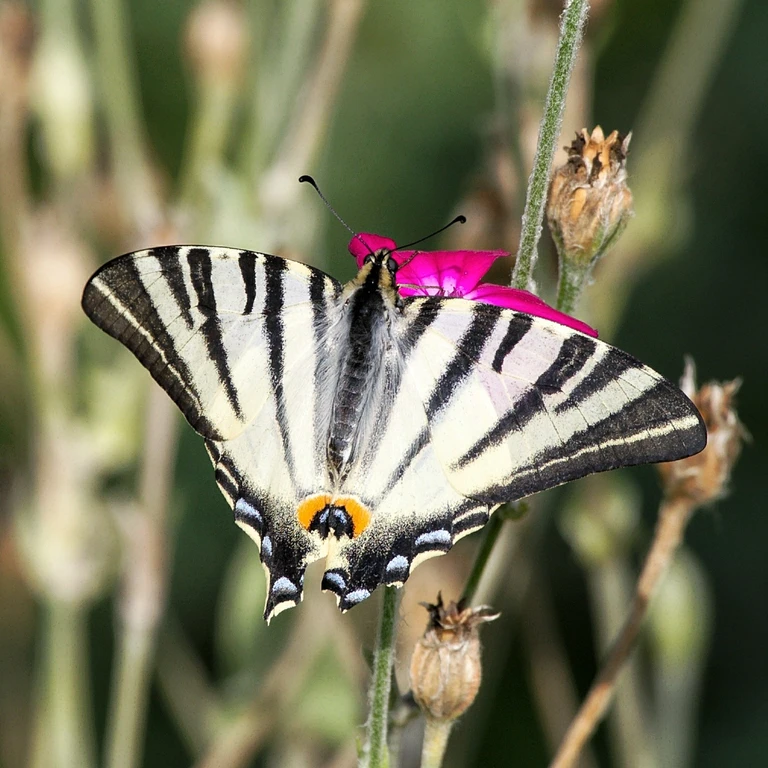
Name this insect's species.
Iphiclides podalirius
